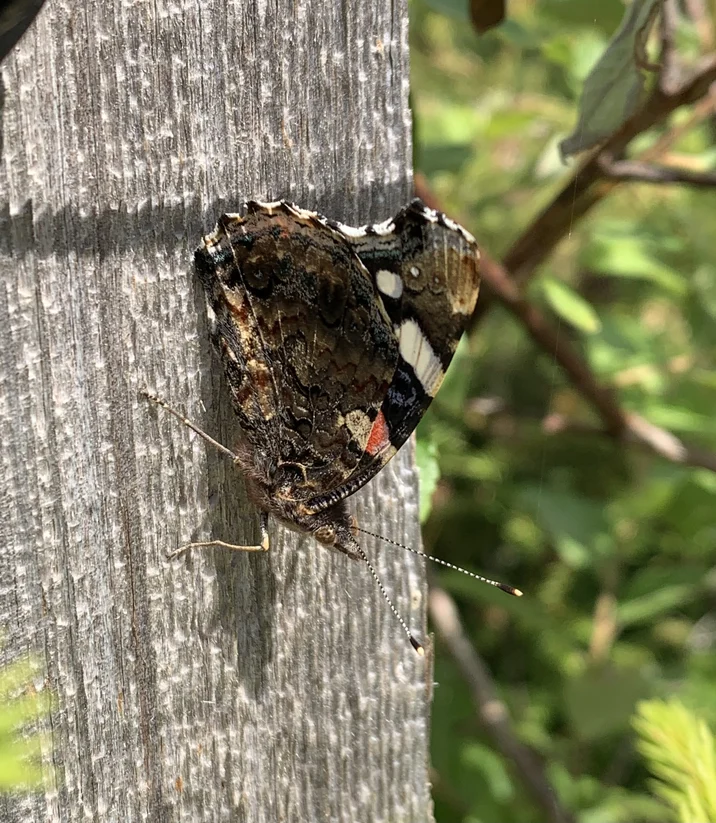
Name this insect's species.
Vanessa atalanta
